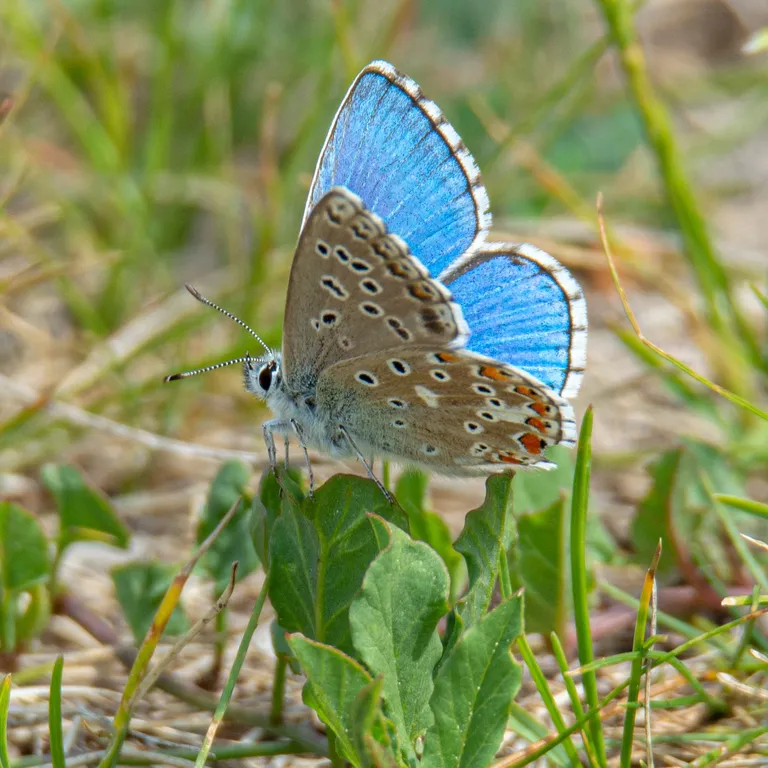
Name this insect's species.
Lysandra bellargus
